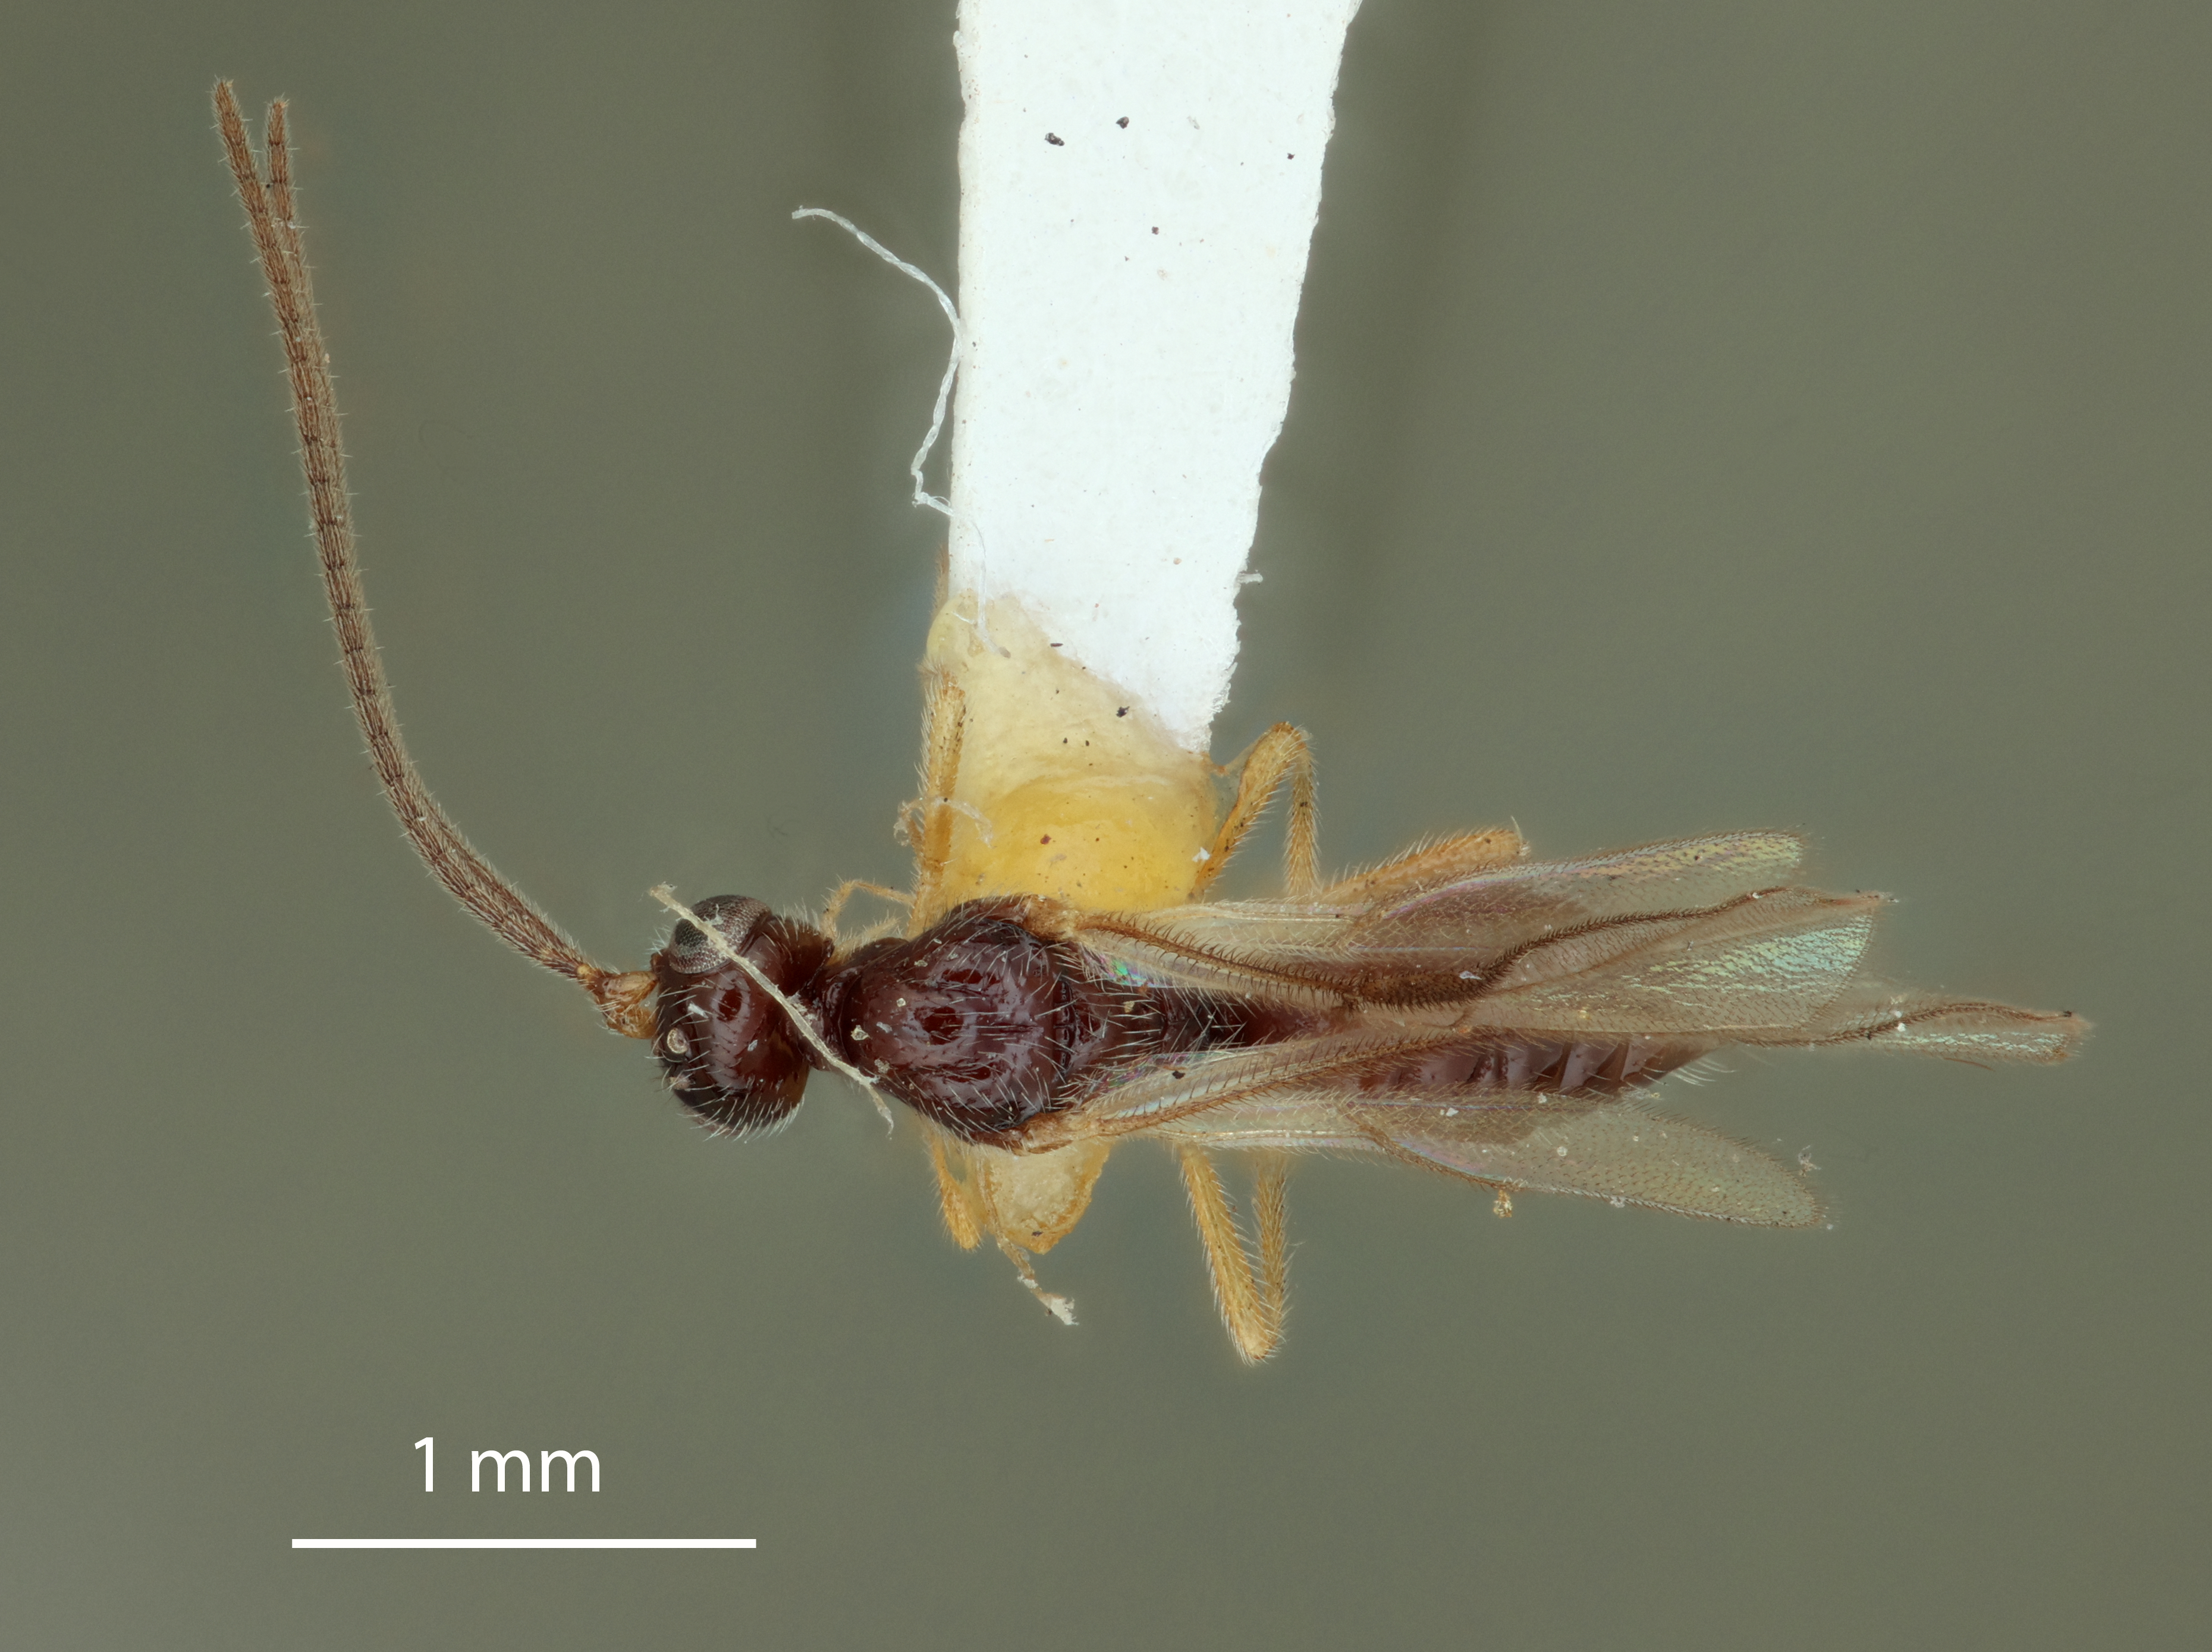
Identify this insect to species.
Gnaptodon longicauda
